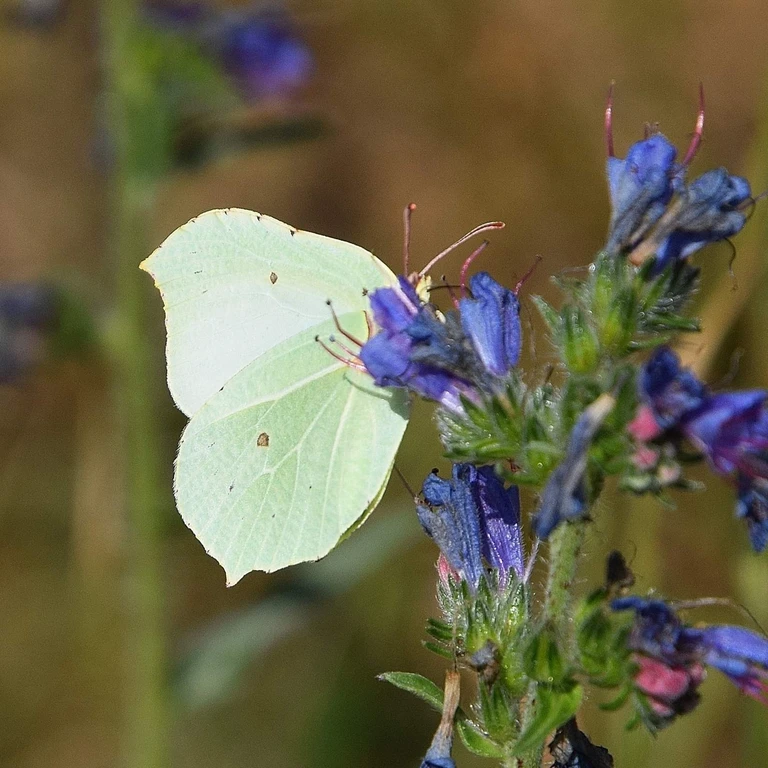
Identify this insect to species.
Gonepteryx rhamni
